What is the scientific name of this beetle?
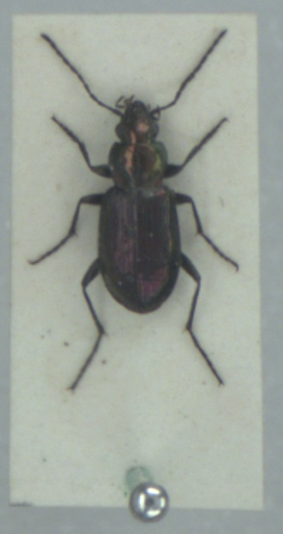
Agonum ericeti
